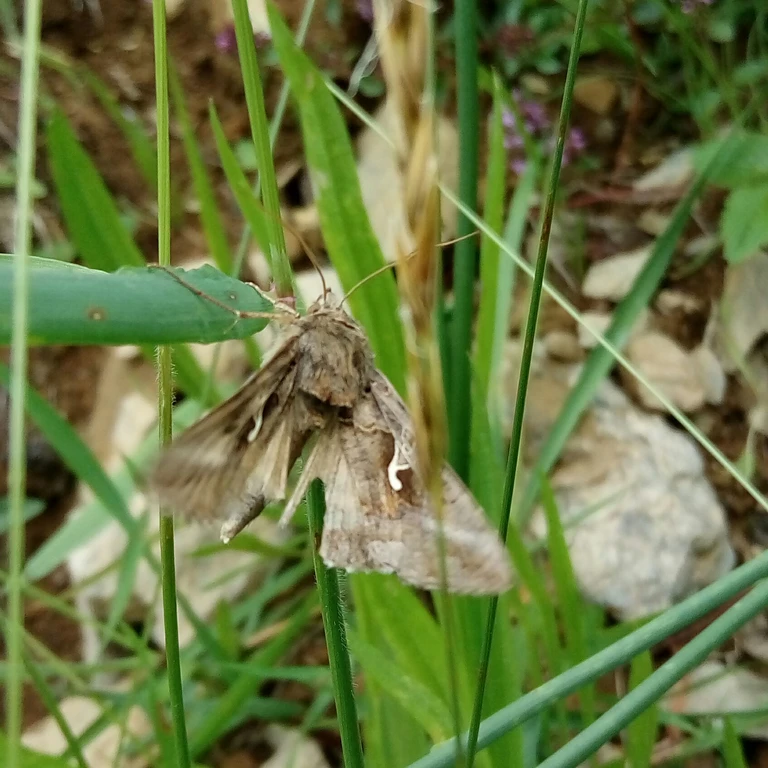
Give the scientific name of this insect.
Autographa gamma
